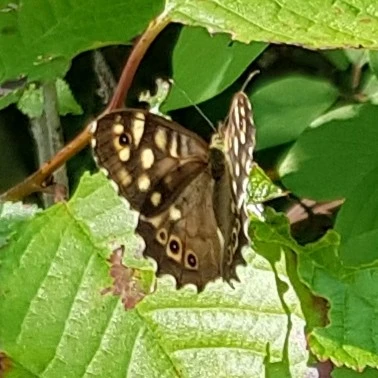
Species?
Pararge aegeria
